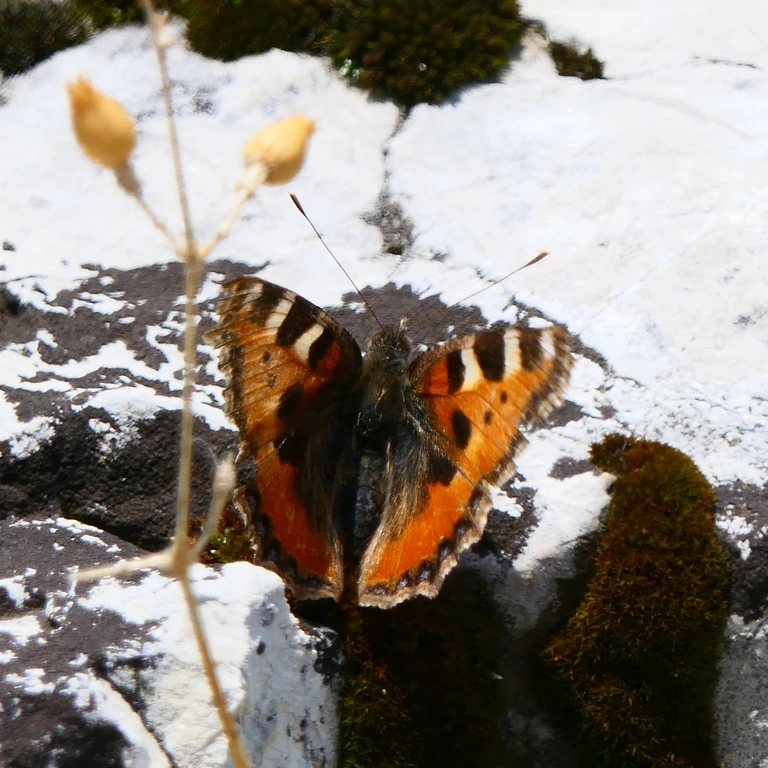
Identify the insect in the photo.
Aglais urticae
